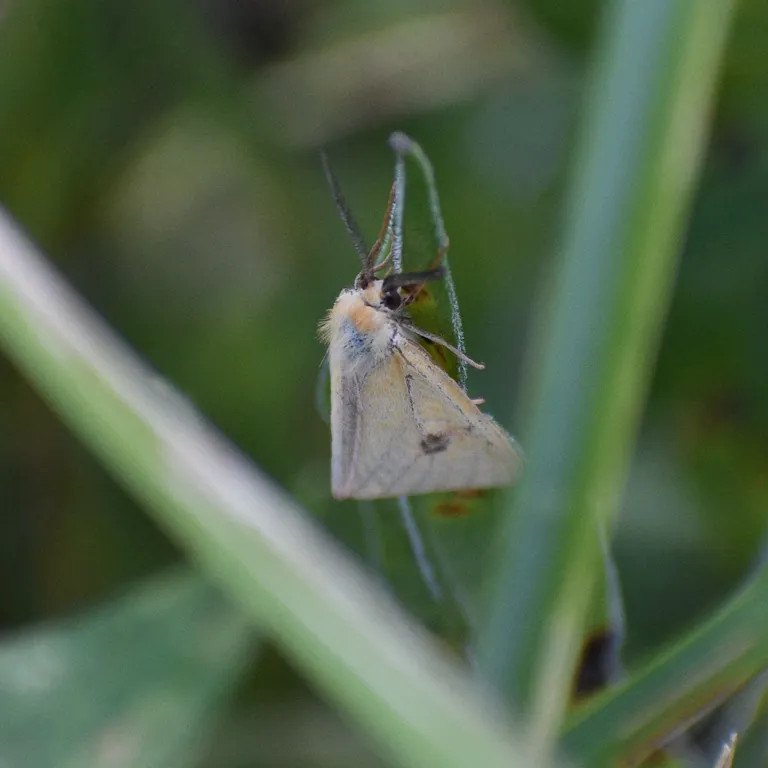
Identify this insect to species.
Diacrisia sannio
